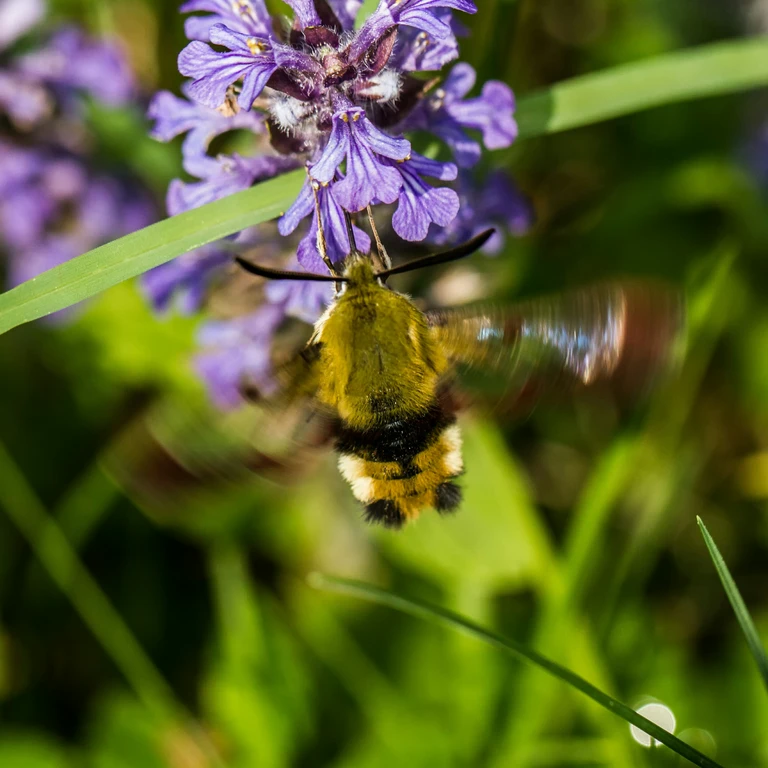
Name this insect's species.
Hemaris fuciformis
